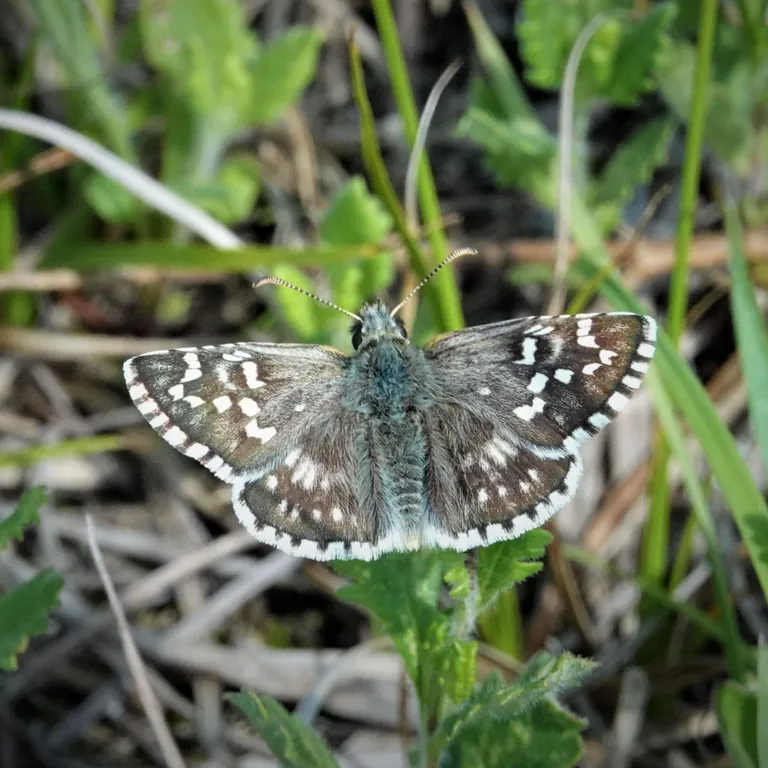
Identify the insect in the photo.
Pyrgus carthami (also Pyrgus fritillarius)
